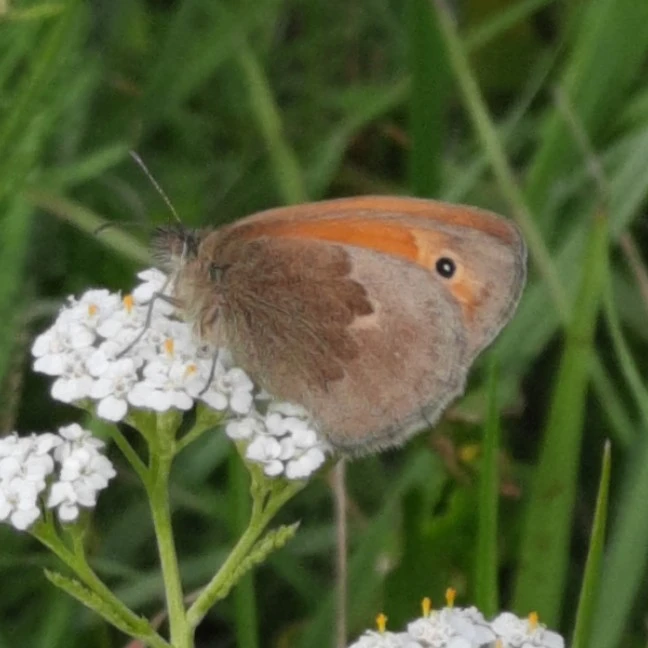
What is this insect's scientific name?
Coenonympha pamphilus
